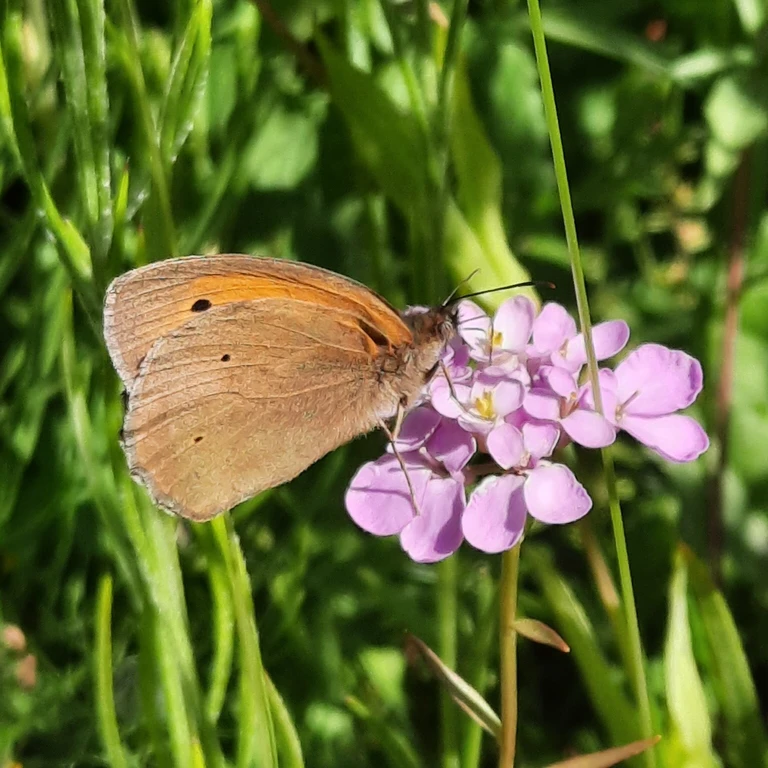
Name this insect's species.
Maniola jurtina
